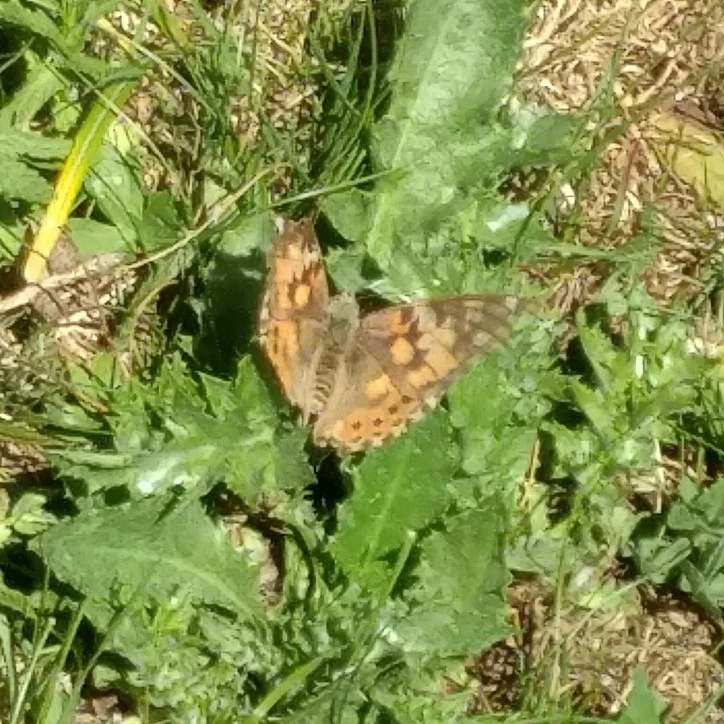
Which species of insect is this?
Vanessa cardui
